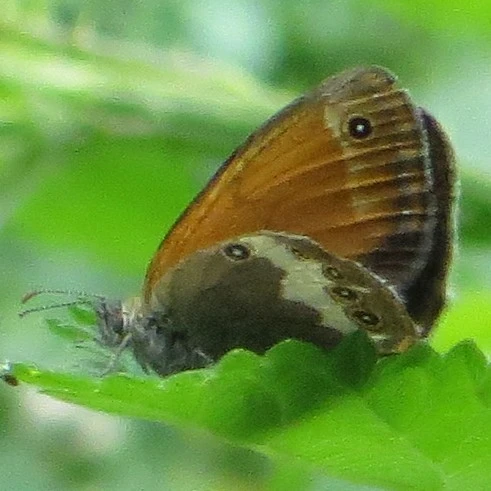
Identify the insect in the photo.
Coenonympha arcania
